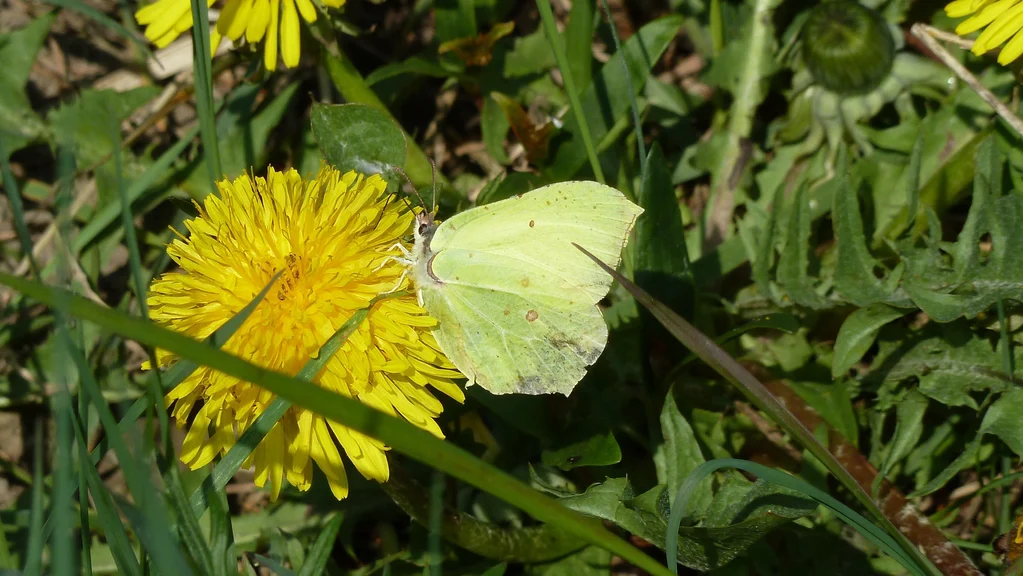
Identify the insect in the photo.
Gonepteryx rhamni
